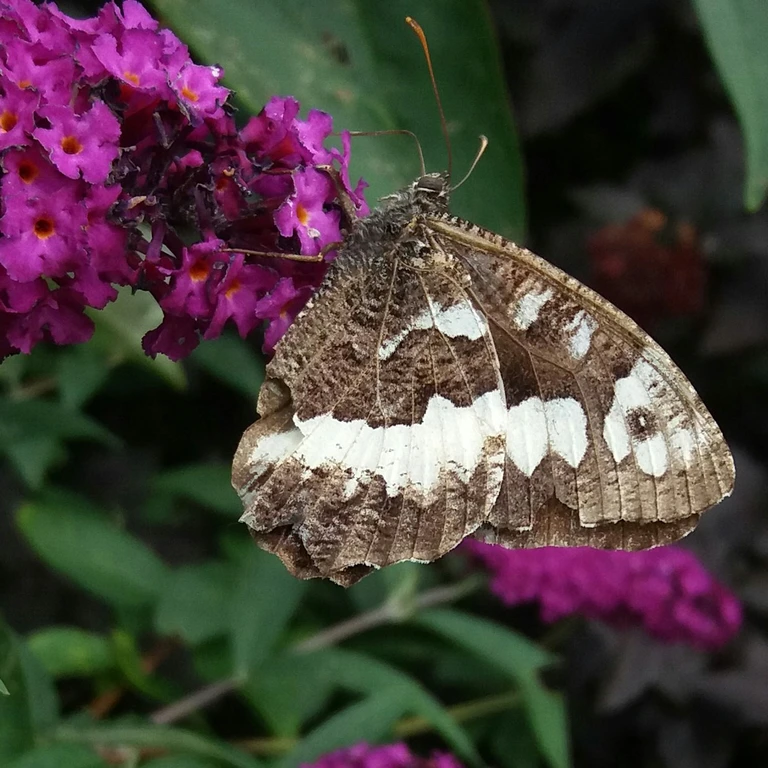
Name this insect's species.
Brintesia circe
